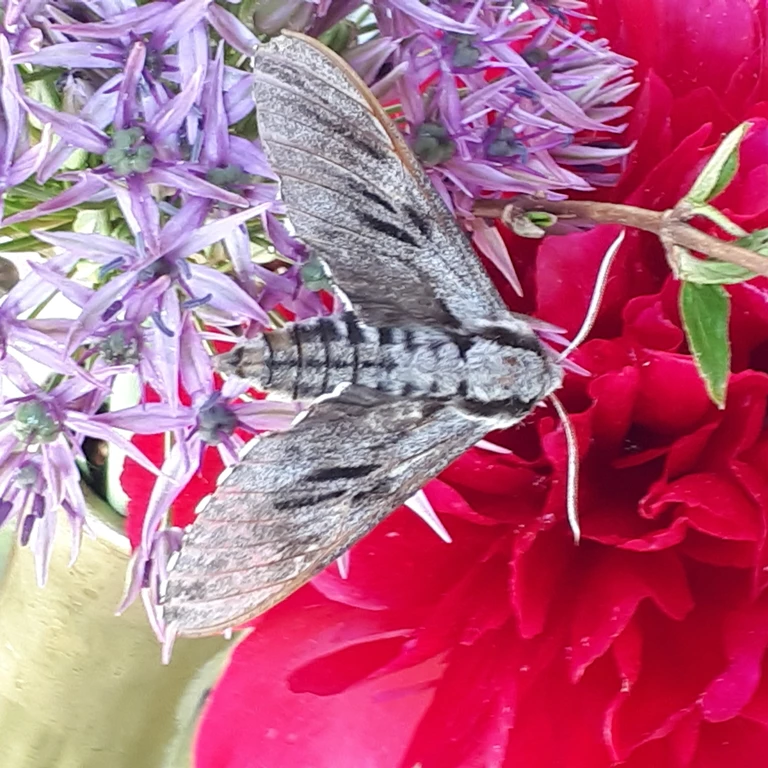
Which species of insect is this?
Sphinx pinastri
